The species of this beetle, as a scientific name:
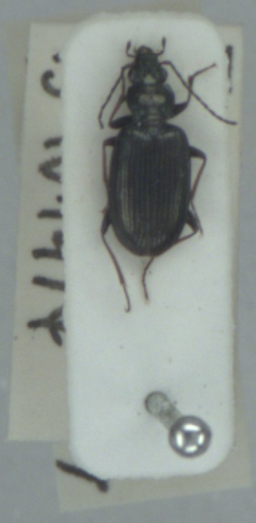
Bembidion tibiale
